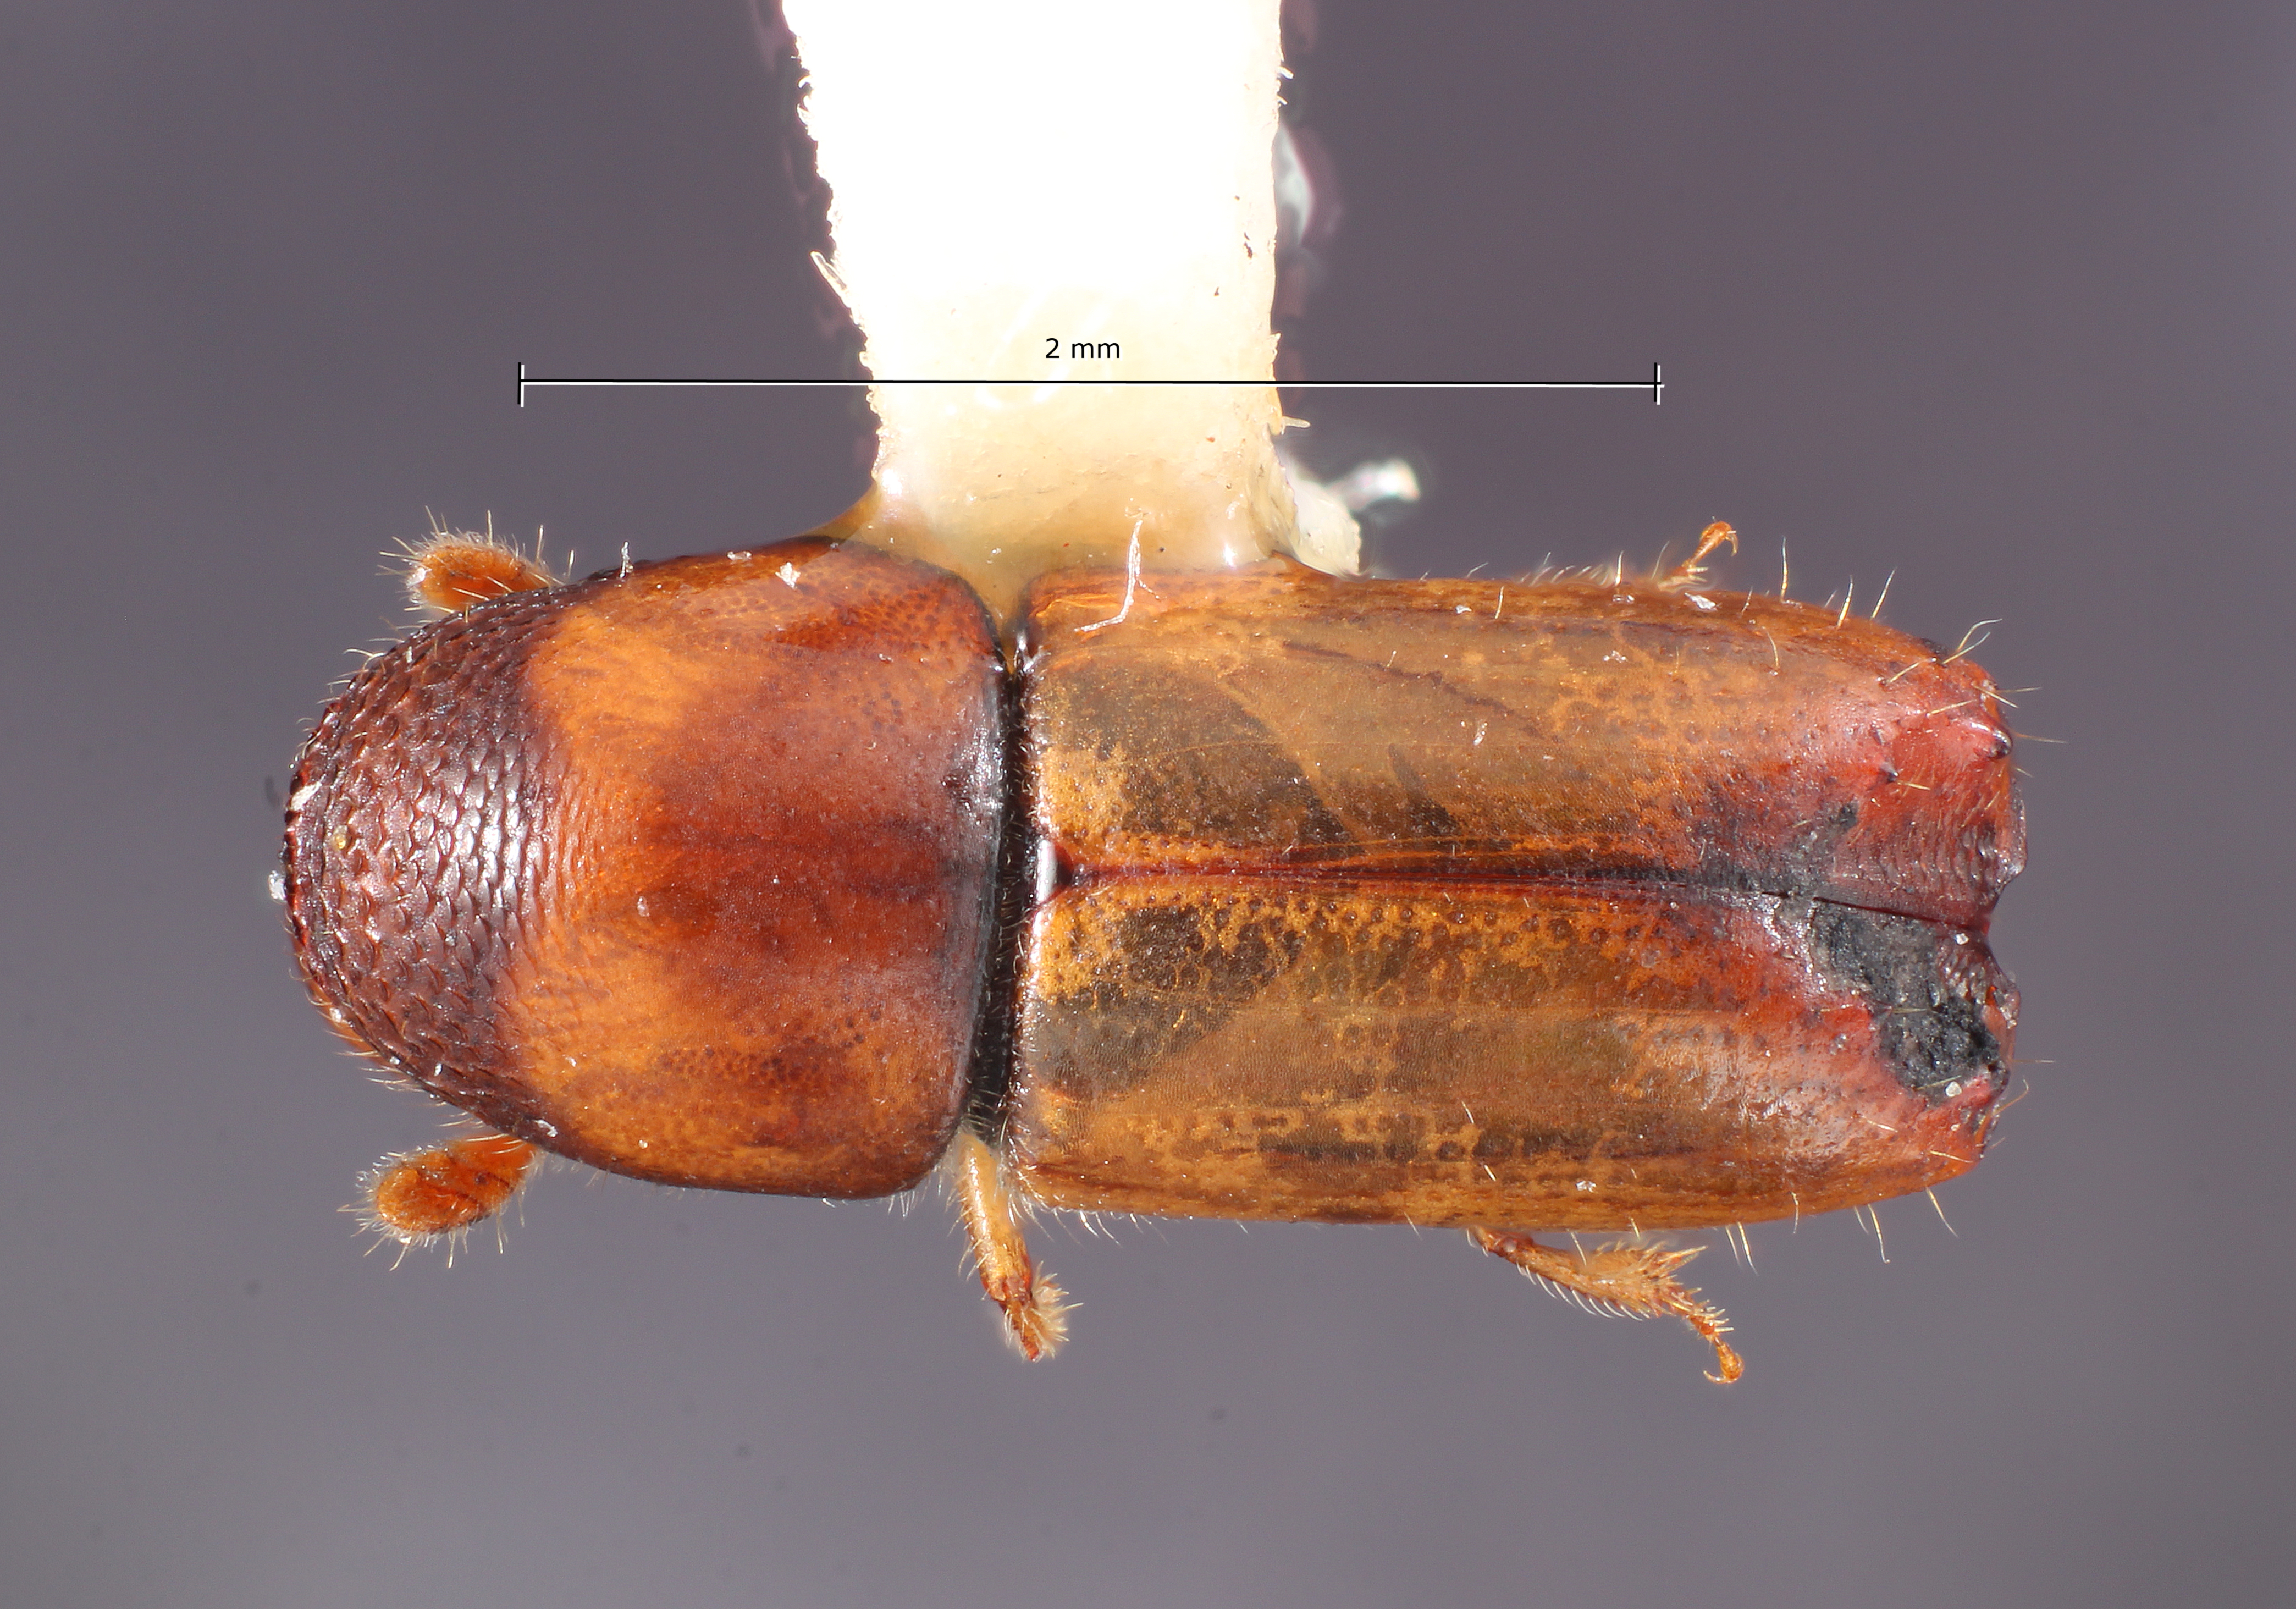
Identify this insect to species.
Monarthrum vittatum
